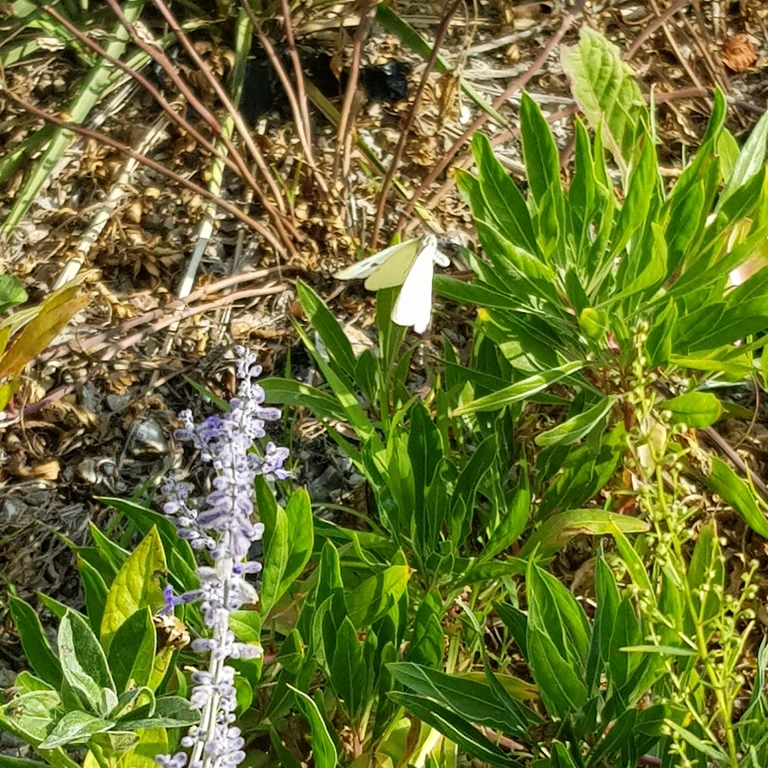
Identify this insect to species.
Pieris rapae
